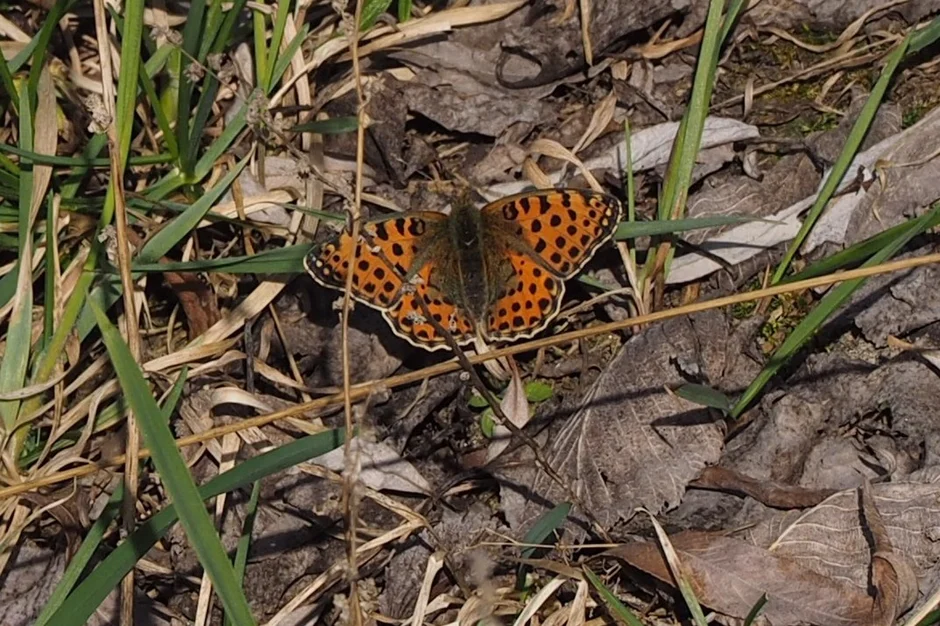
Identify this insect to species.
Issoria lathonia
